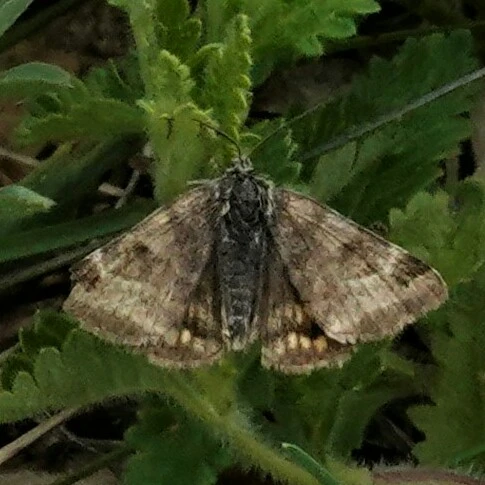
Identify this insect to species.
Euclidia glyphica
